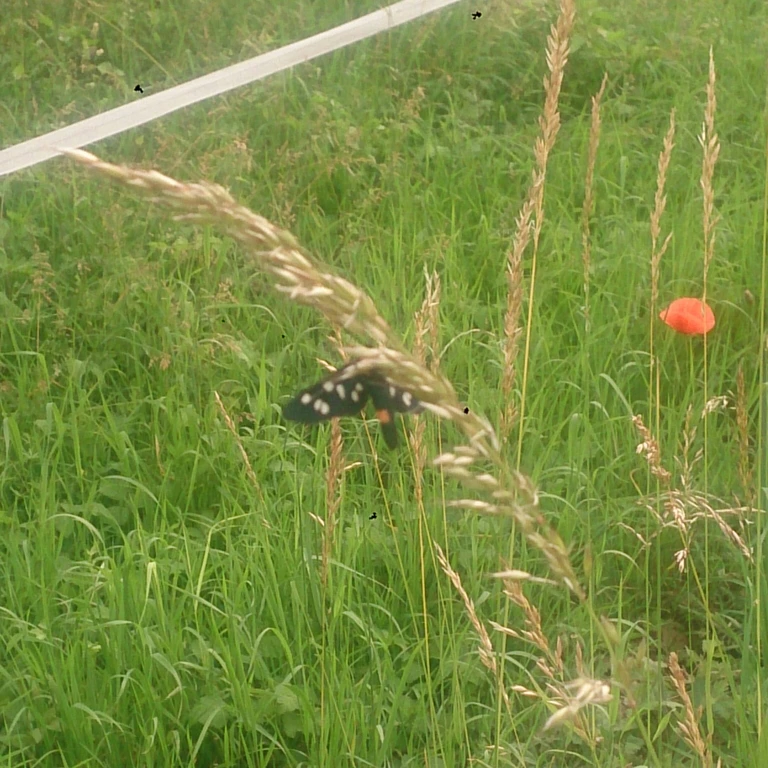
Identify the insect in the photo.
Amata phegea
